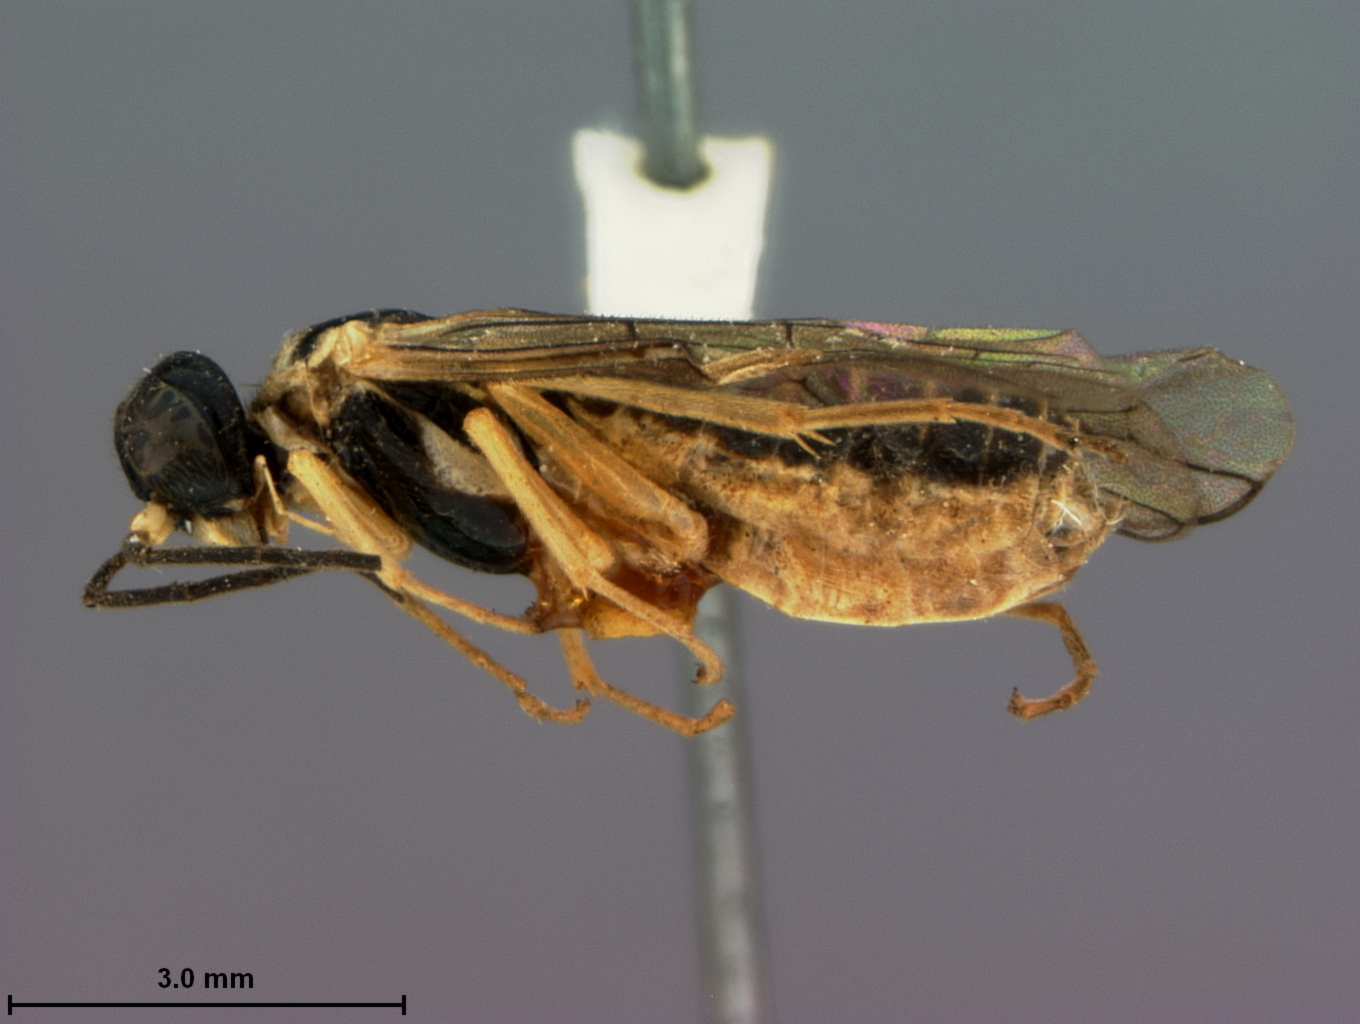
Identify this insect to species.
Stromboceros koebelei
